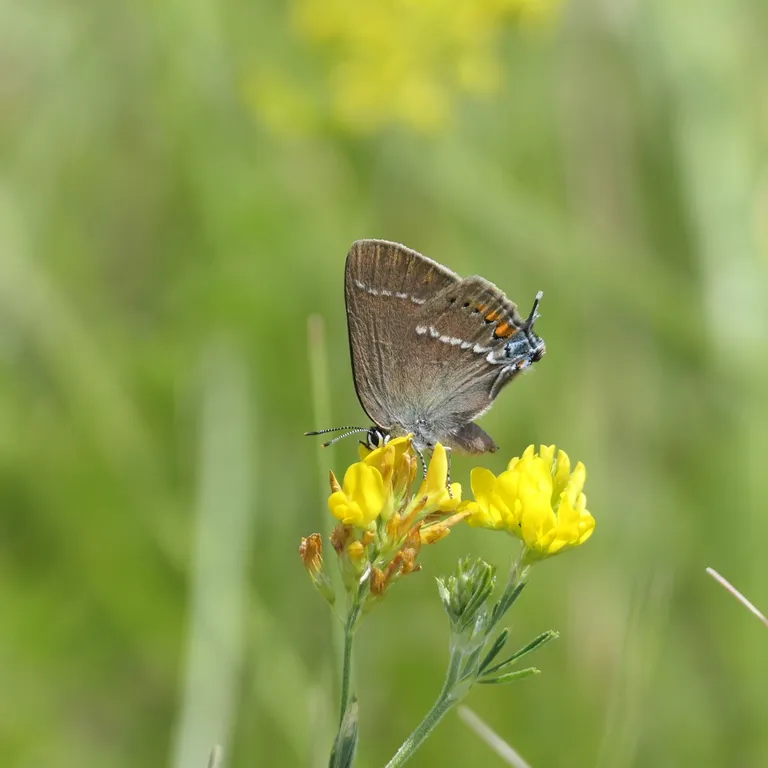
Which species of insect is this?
Satyrium spini (also Tuttiola spini)
